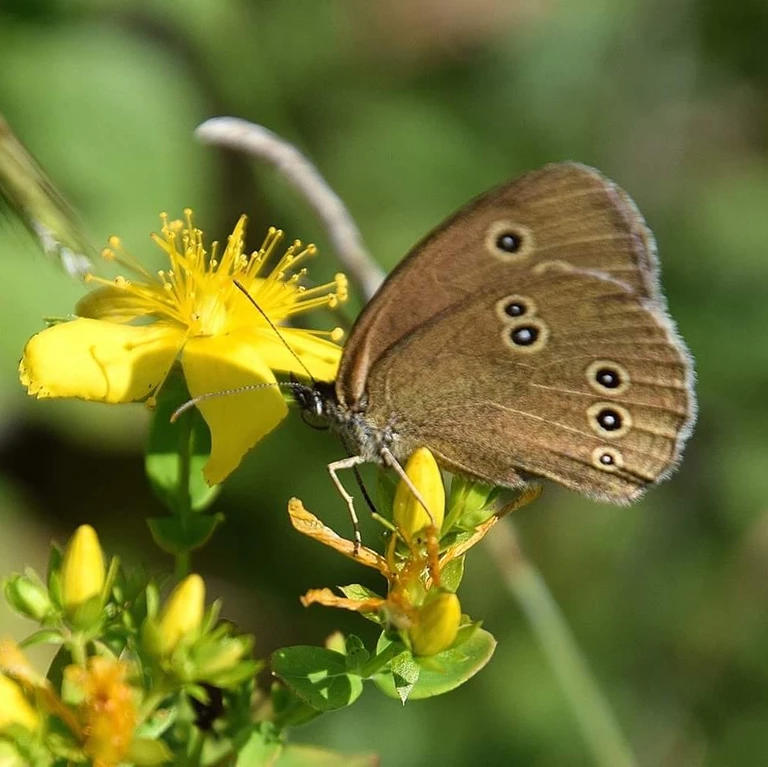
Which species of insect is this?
Aphantopus hyperantus
